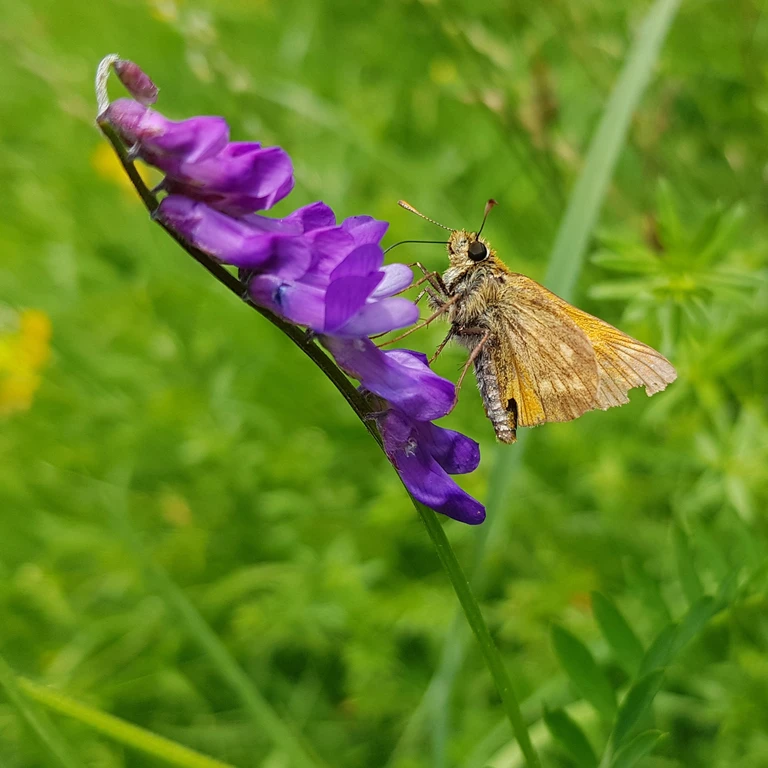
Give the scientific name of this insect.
Ochlodes sylvanus (also Ochlodes venata)
